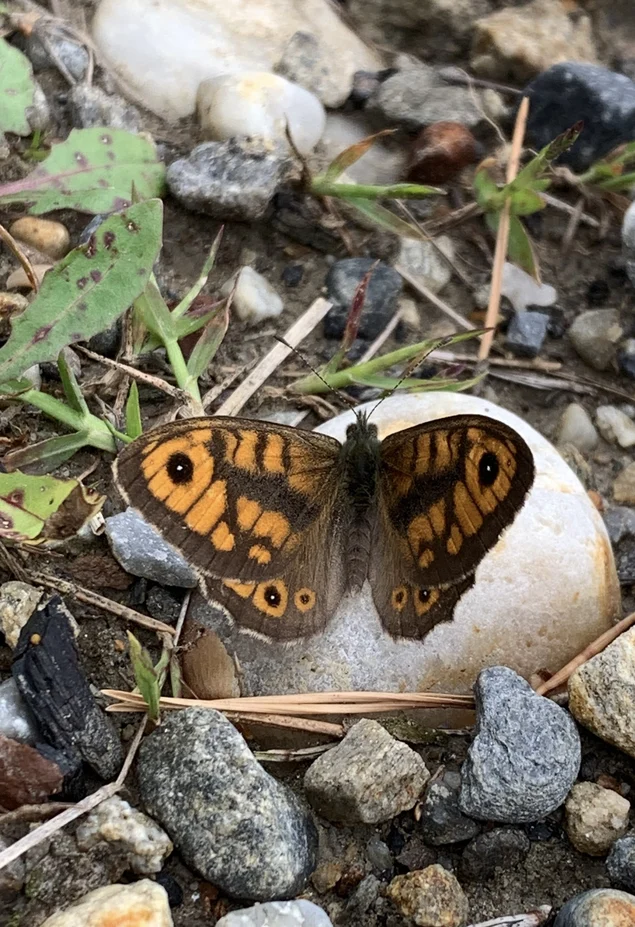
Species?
Lasiommata megera (also Pararge megera)
